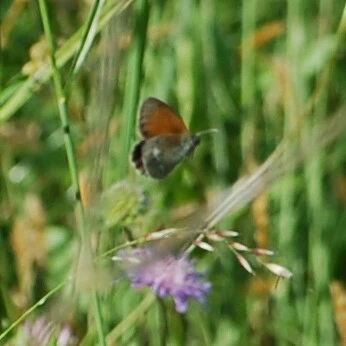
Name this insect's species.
Coenonympha glycerion (also Coenonympha iphis)
